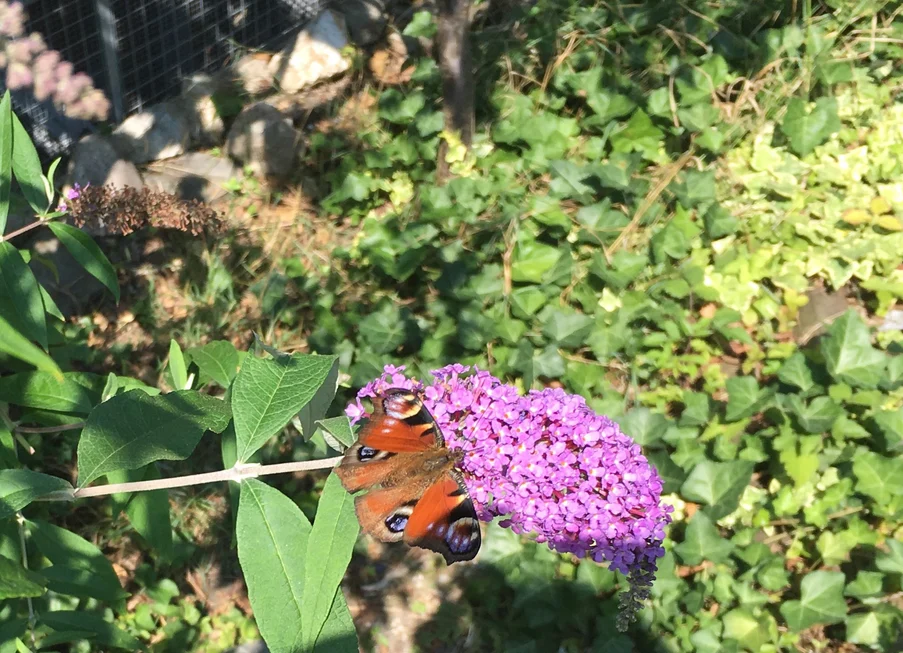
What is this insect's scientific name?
Aglais io
